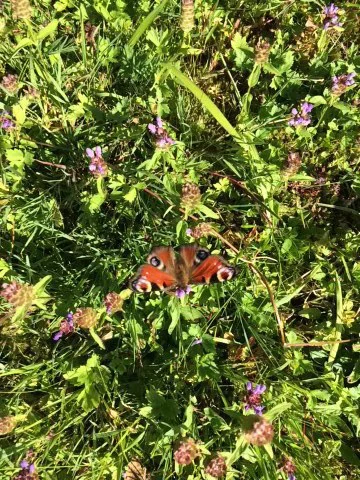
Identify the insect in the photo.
Aglais io
